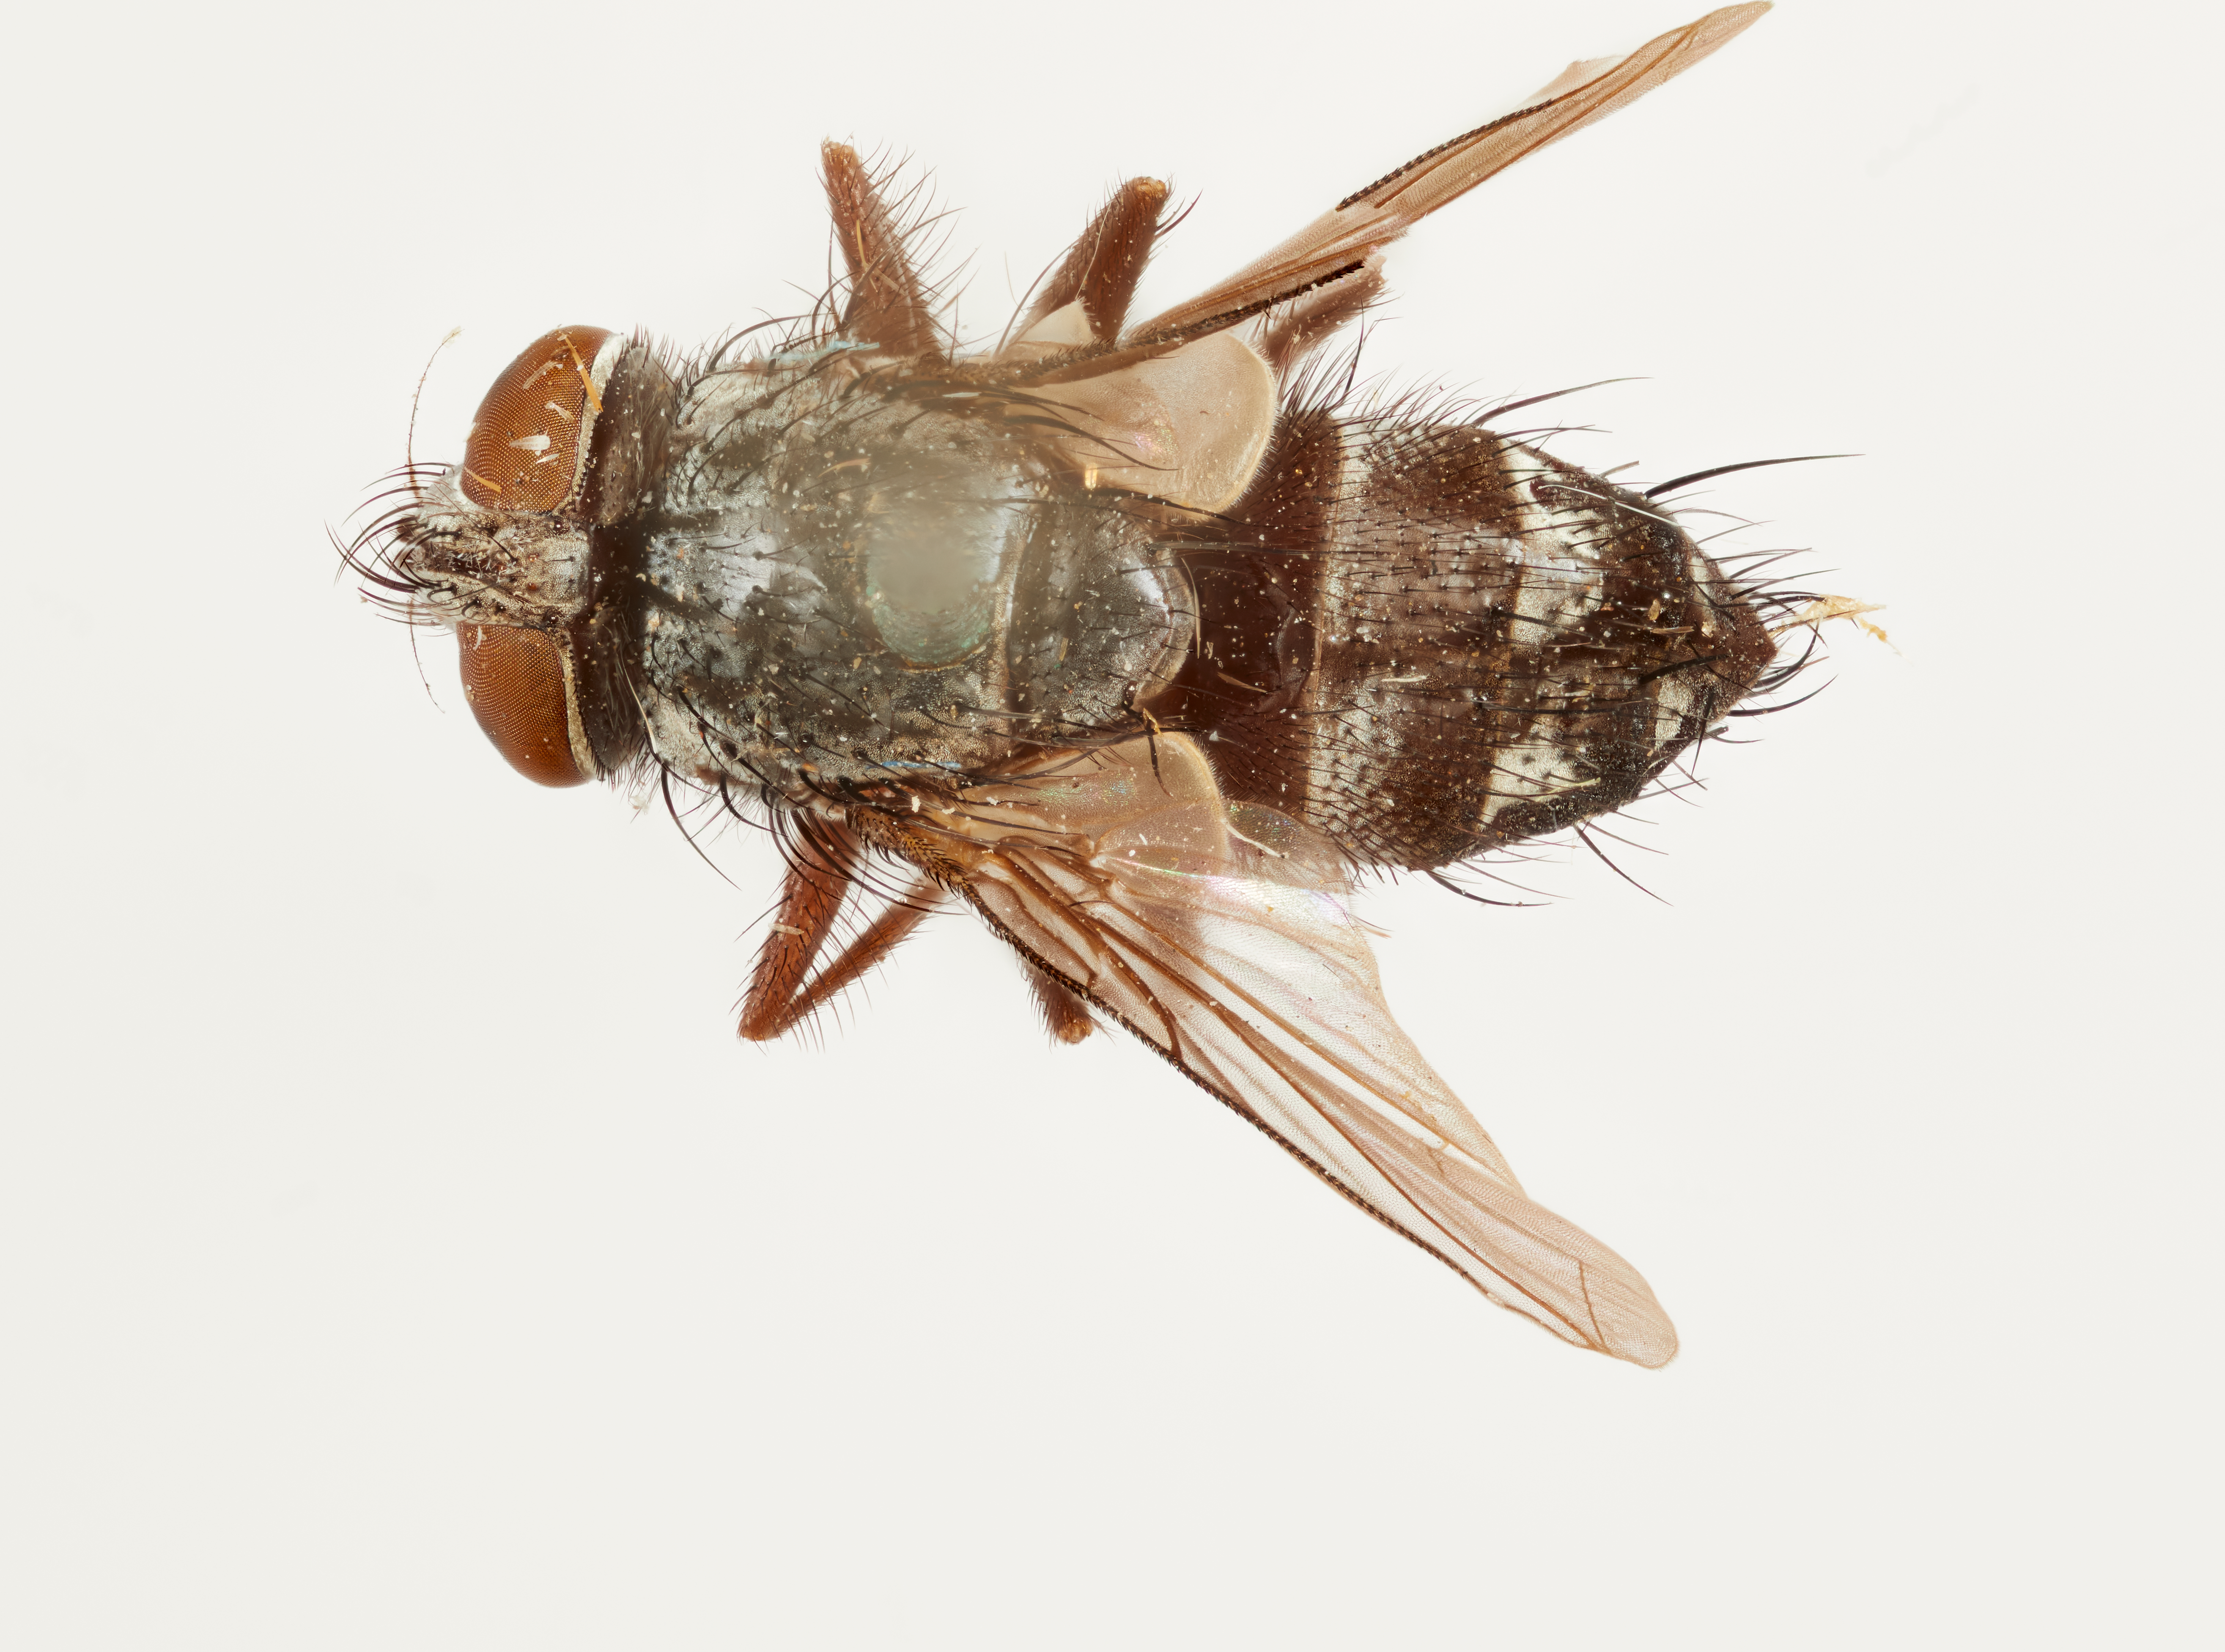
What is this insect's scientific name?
Sturmia austrina
